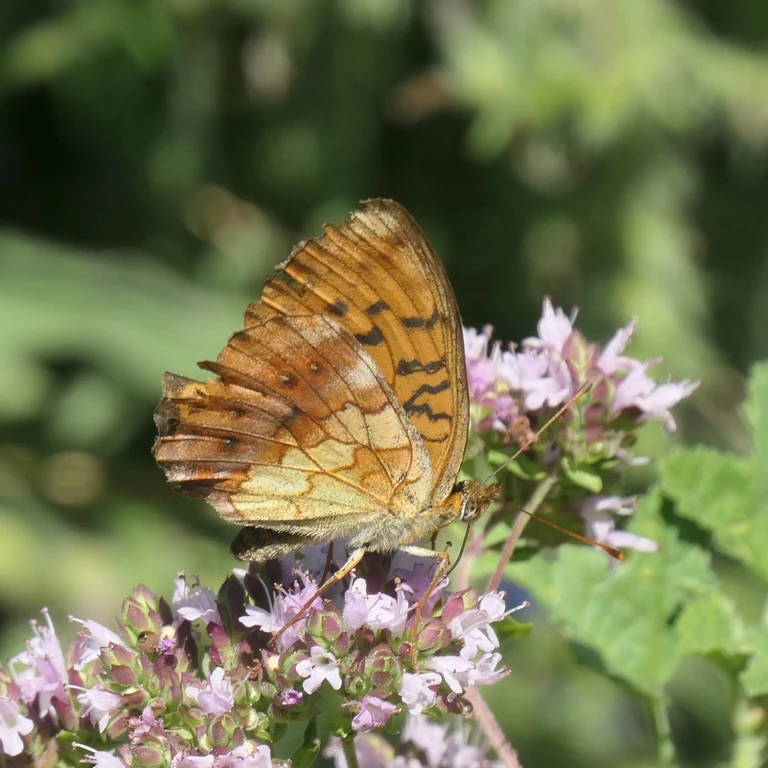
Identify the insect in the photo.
Brenthis daphne
